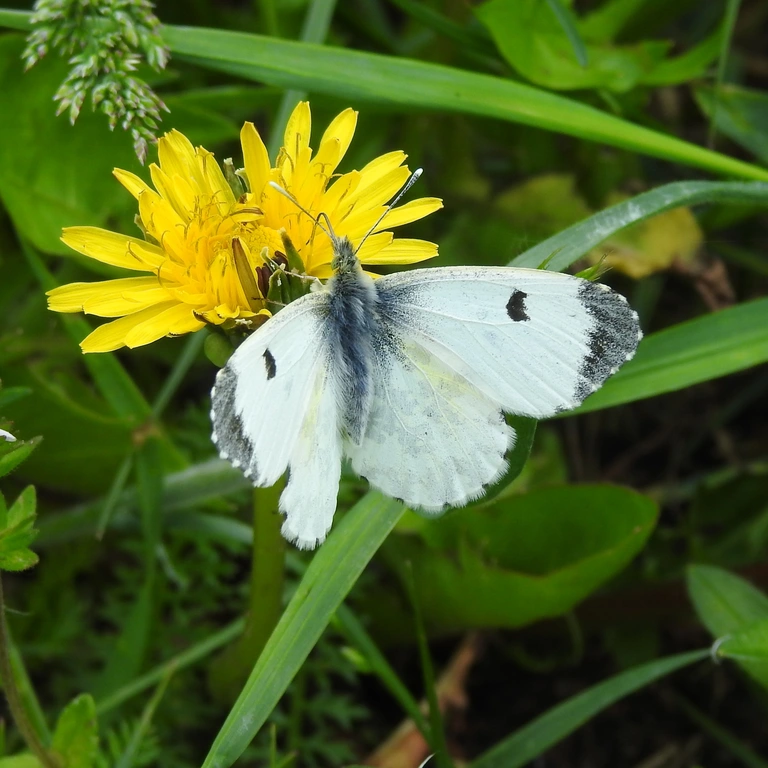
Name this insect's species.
Anthocharis cardamines
